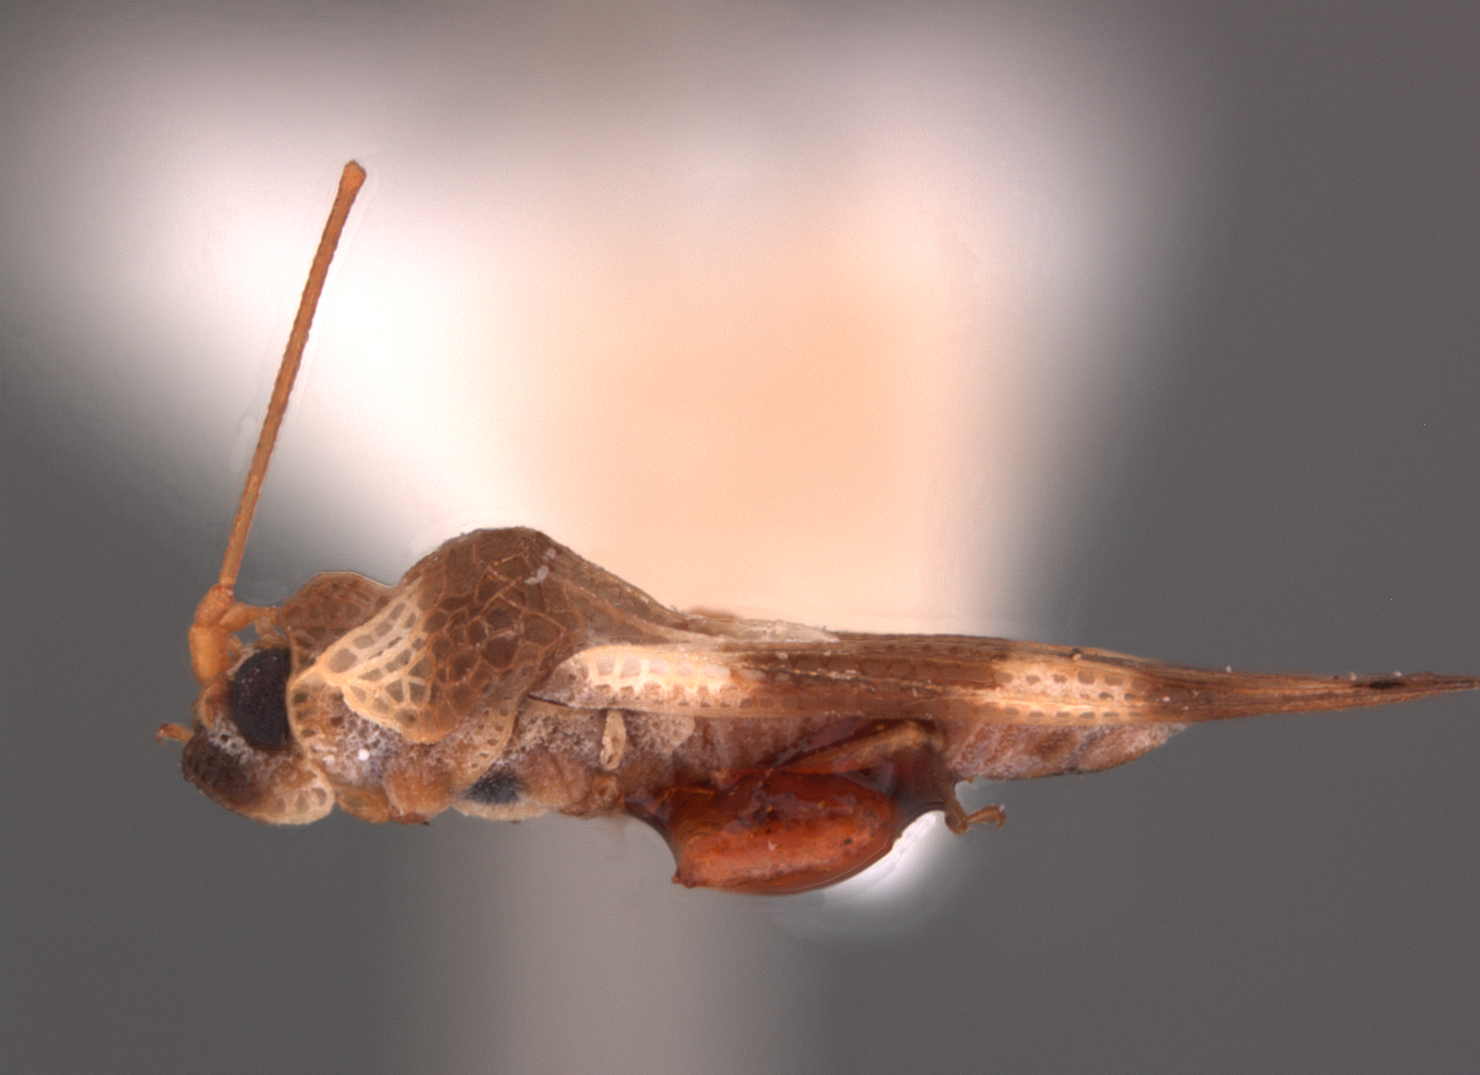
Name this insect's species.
Cysteochila lecta
